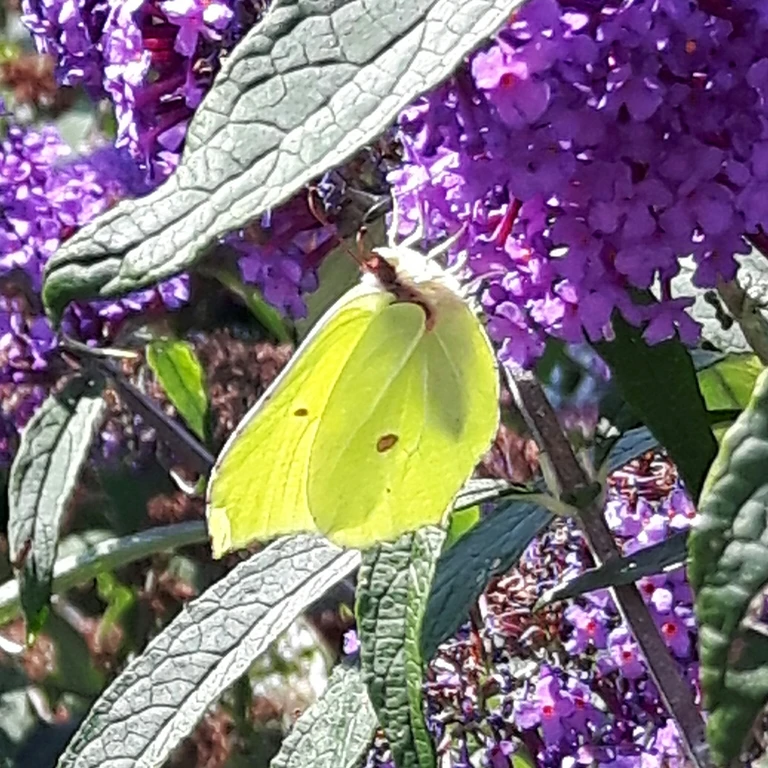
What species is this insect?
Gonepteryx rhamni
